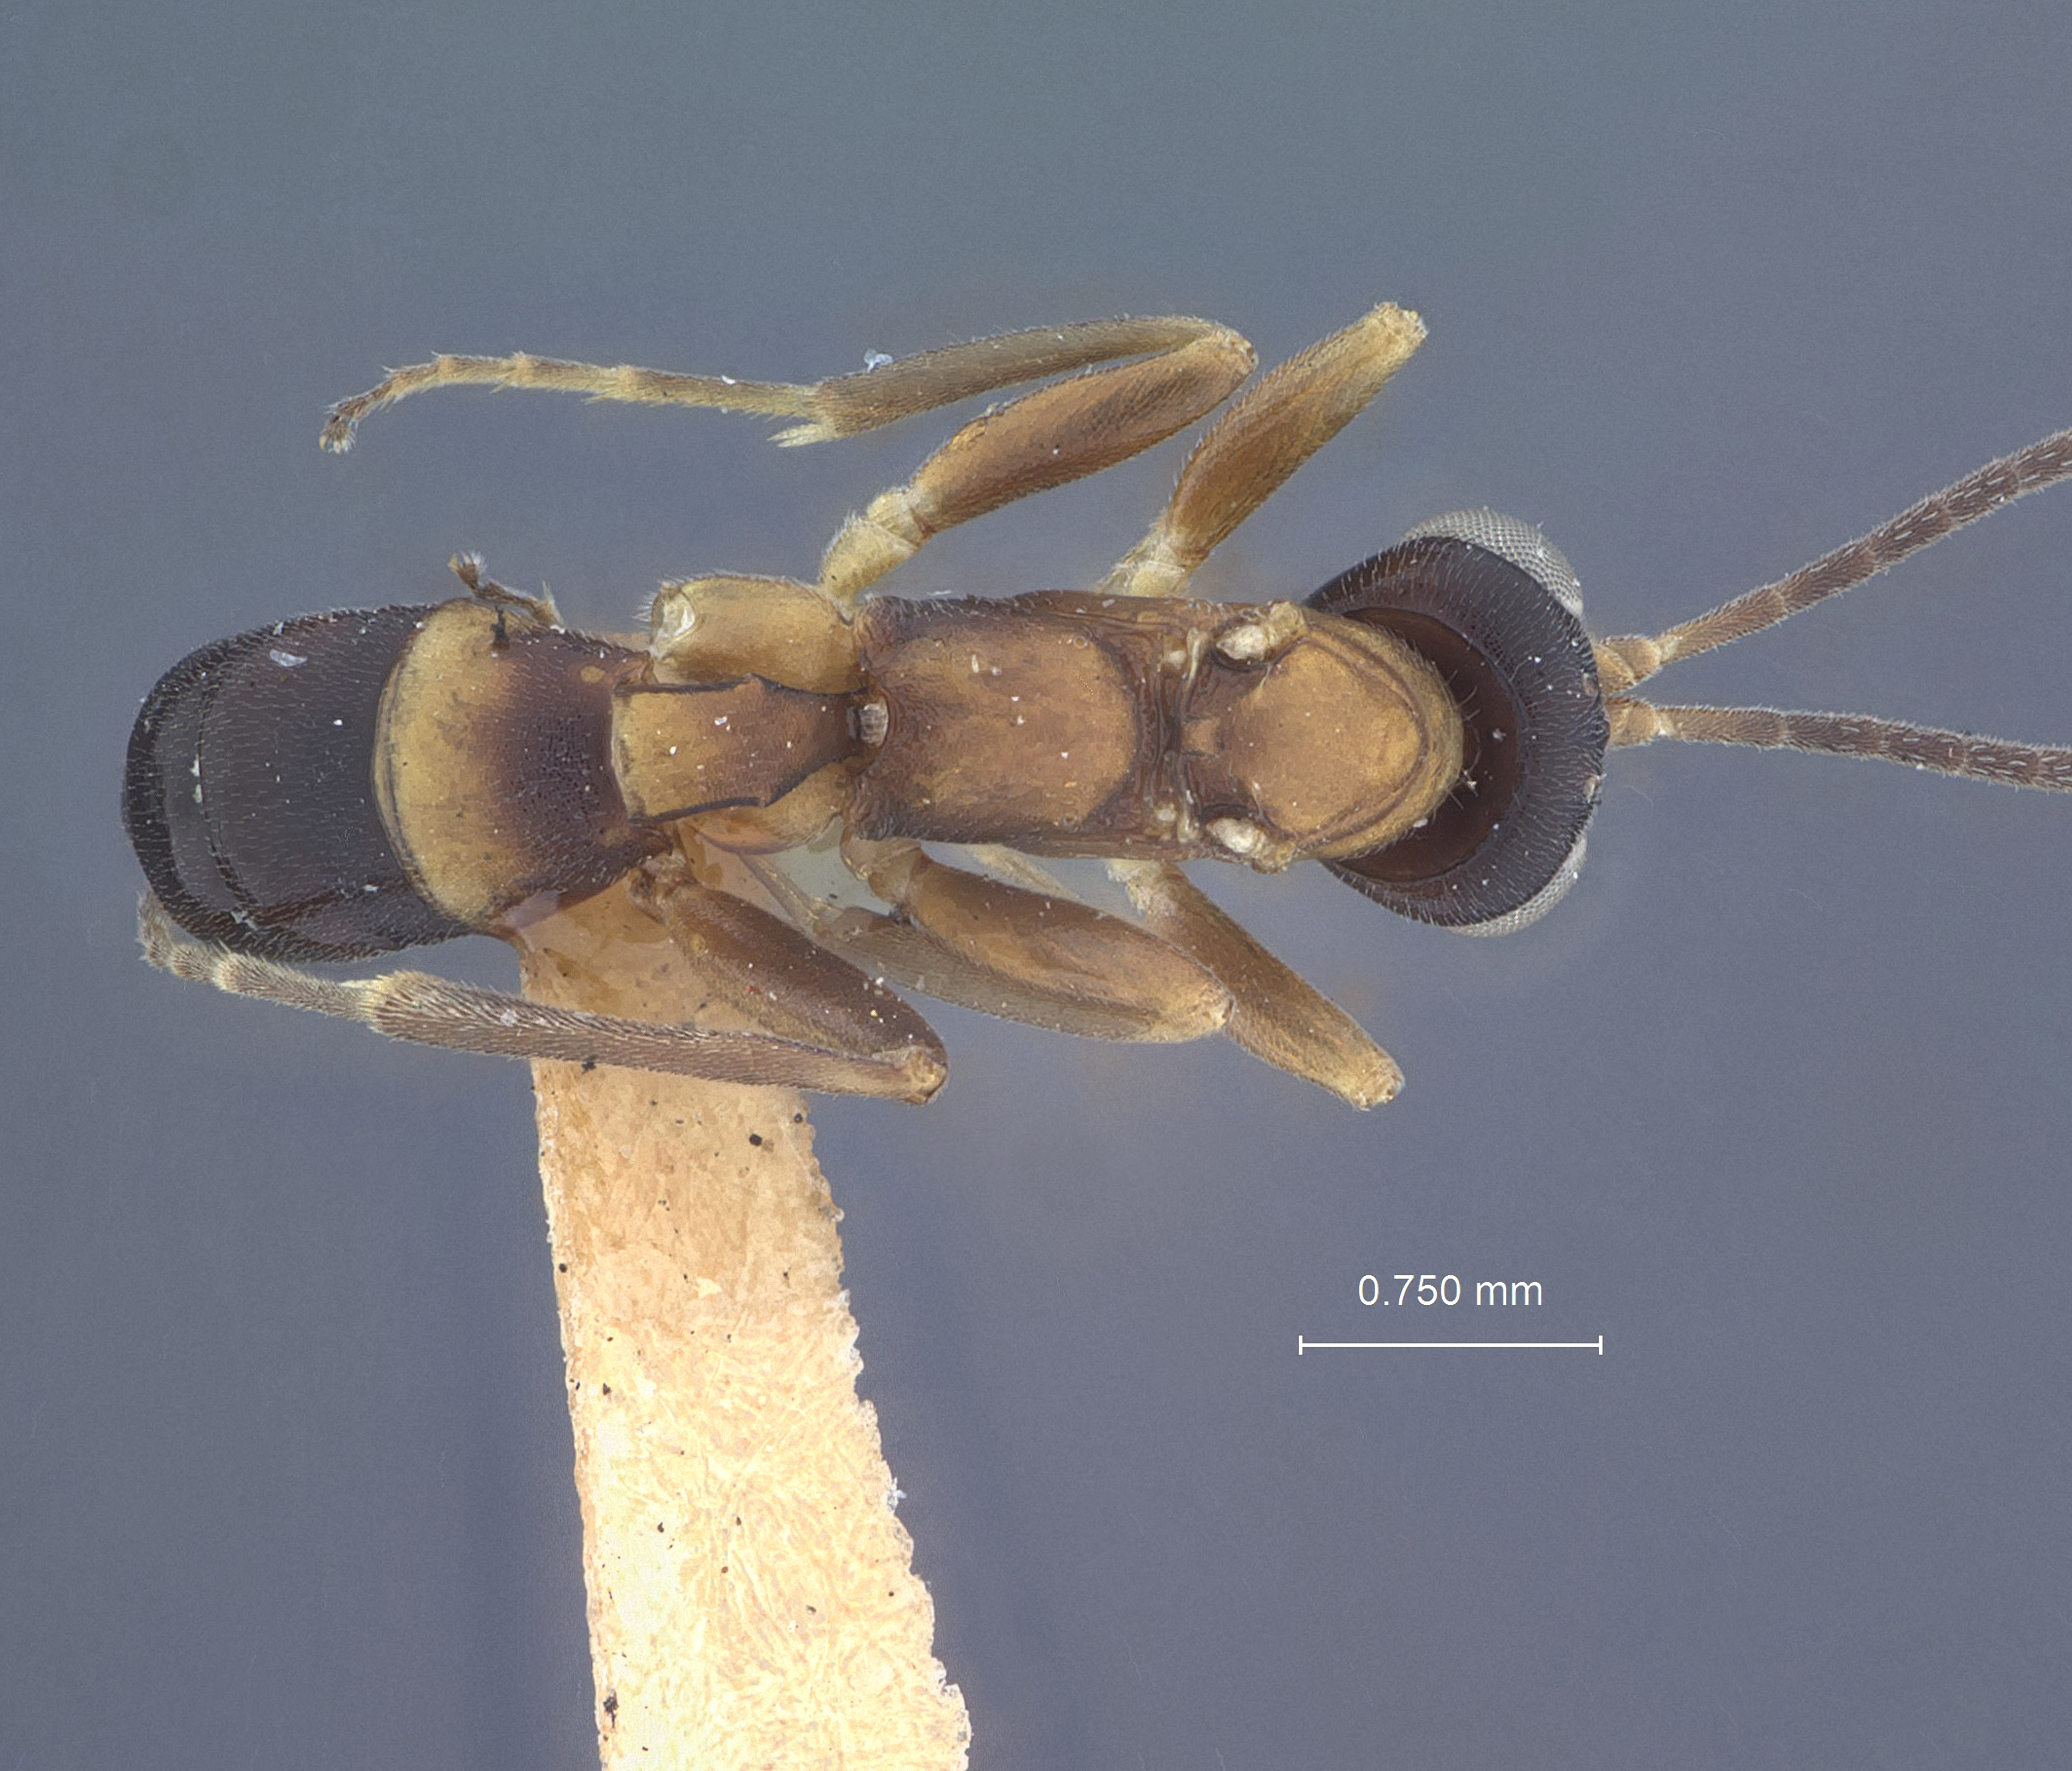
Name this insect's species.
Pezomachus nigrofuscus
